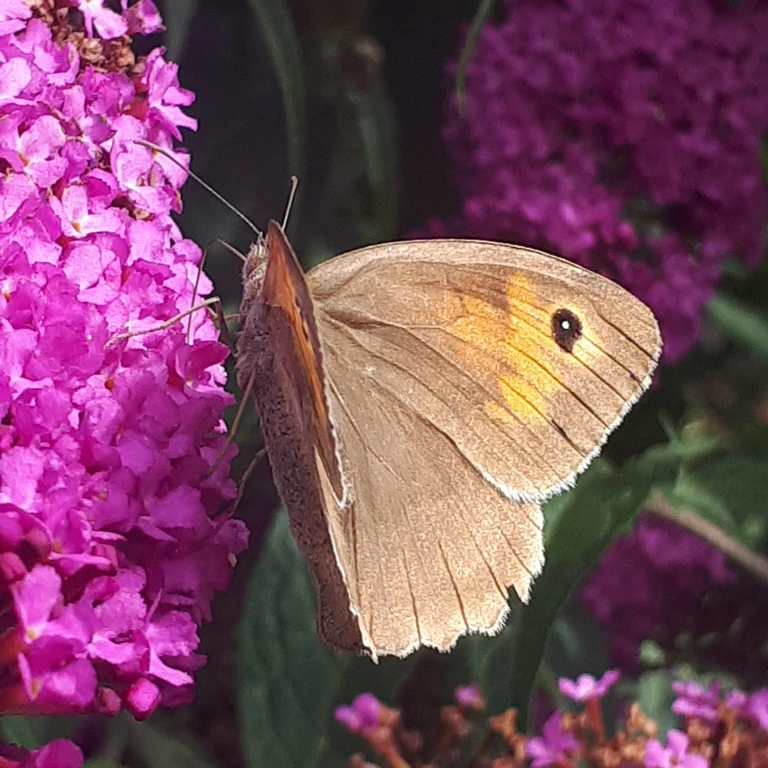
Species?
Maniola jurtina
